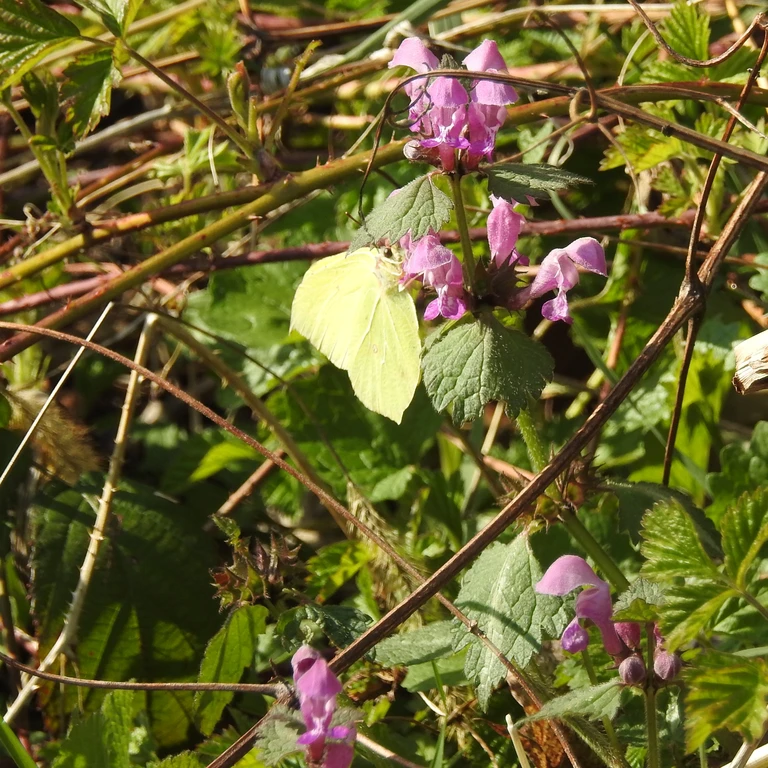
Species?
Gonepteryx rhamni
